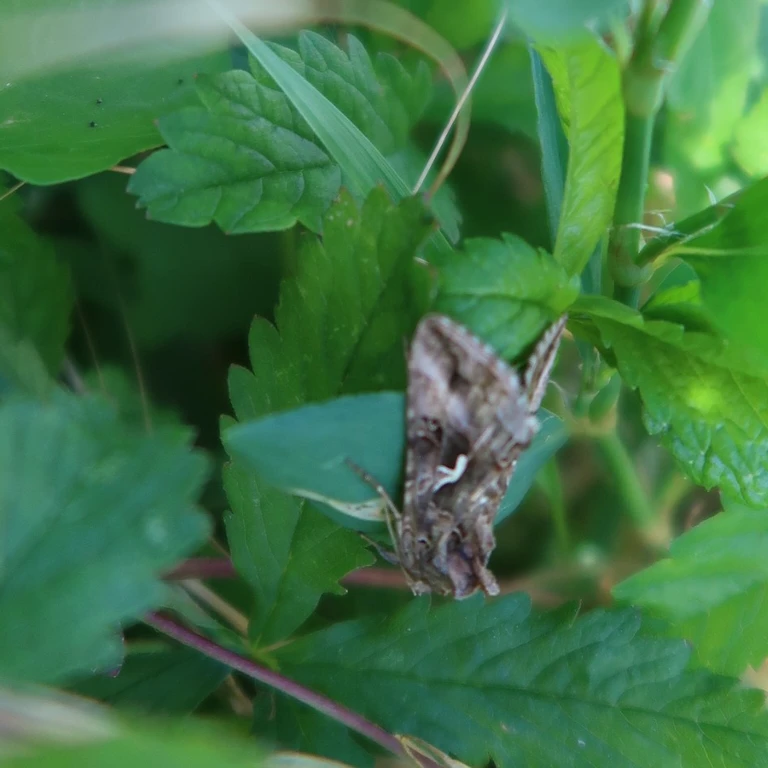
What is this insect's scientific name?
Autographa gamma
